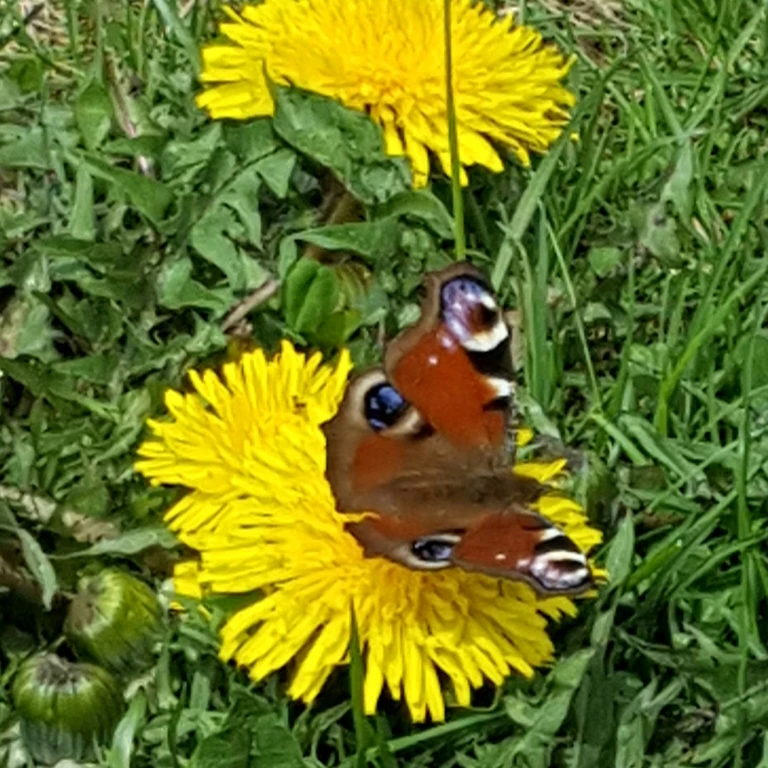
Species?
Aglais io
